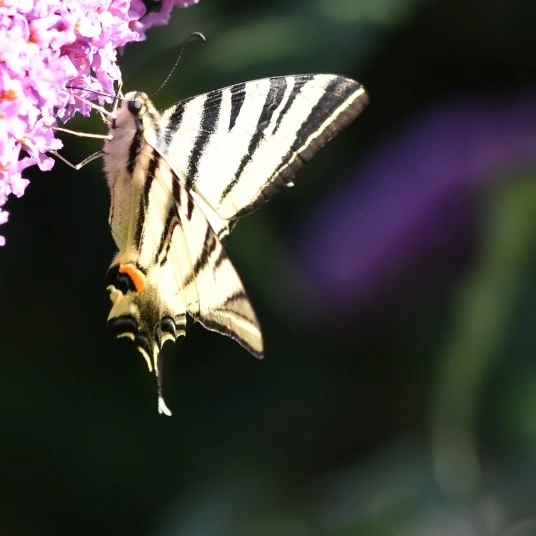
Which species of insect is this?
Iphiclides podalirius
